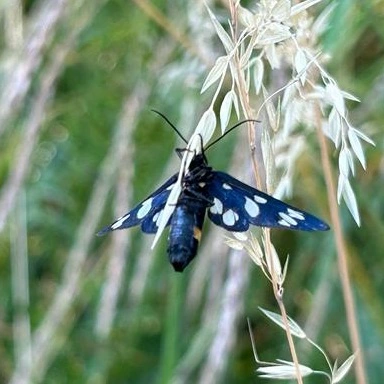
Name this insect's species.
Amata phegea
